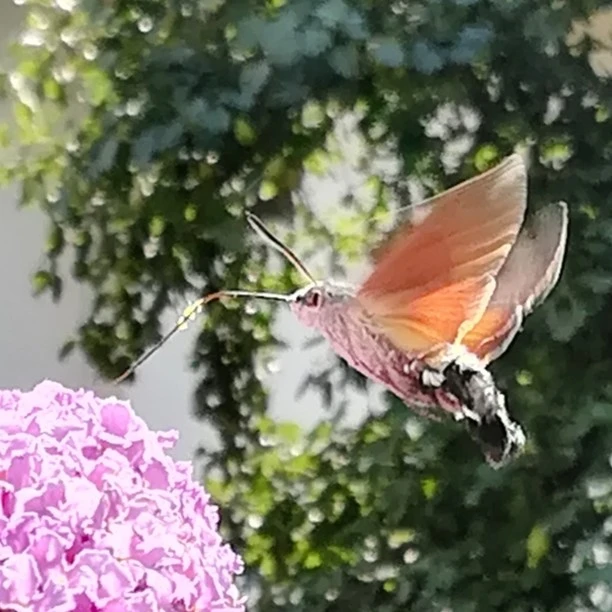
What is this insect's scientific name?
Macroglossum stellatarum
